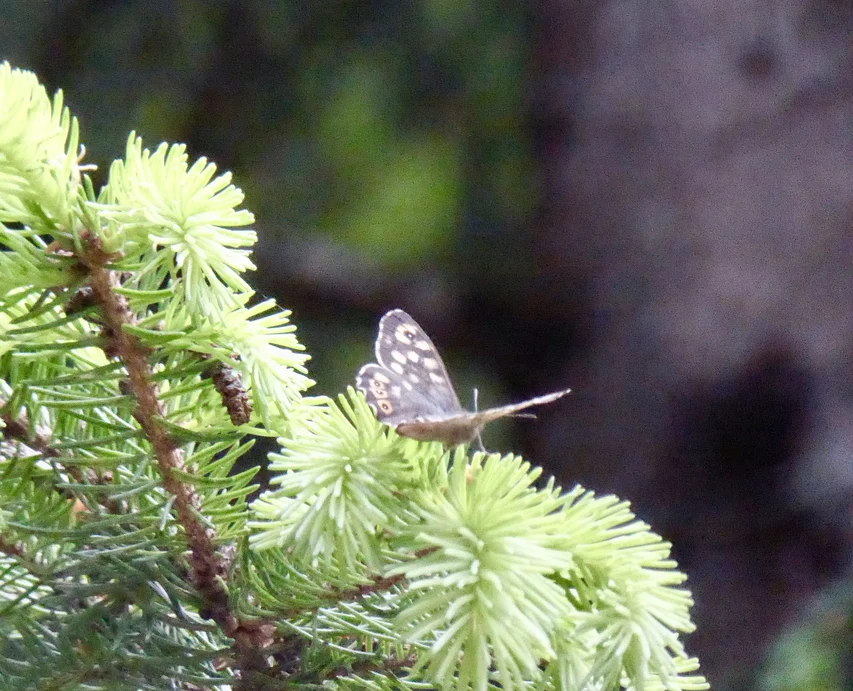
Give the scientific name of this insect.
Pararge aegeria
